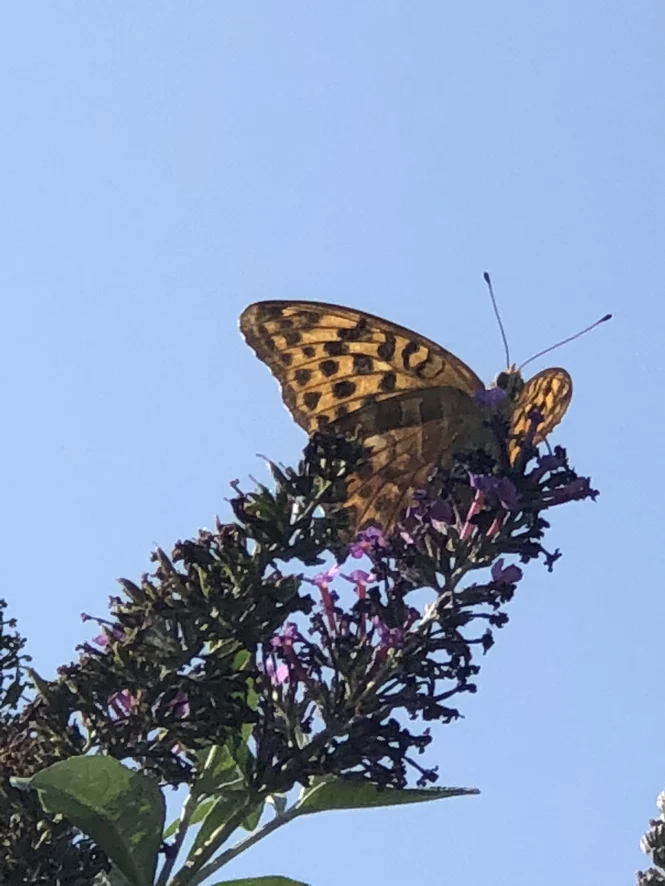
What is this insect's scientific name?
Argynnis paphia
